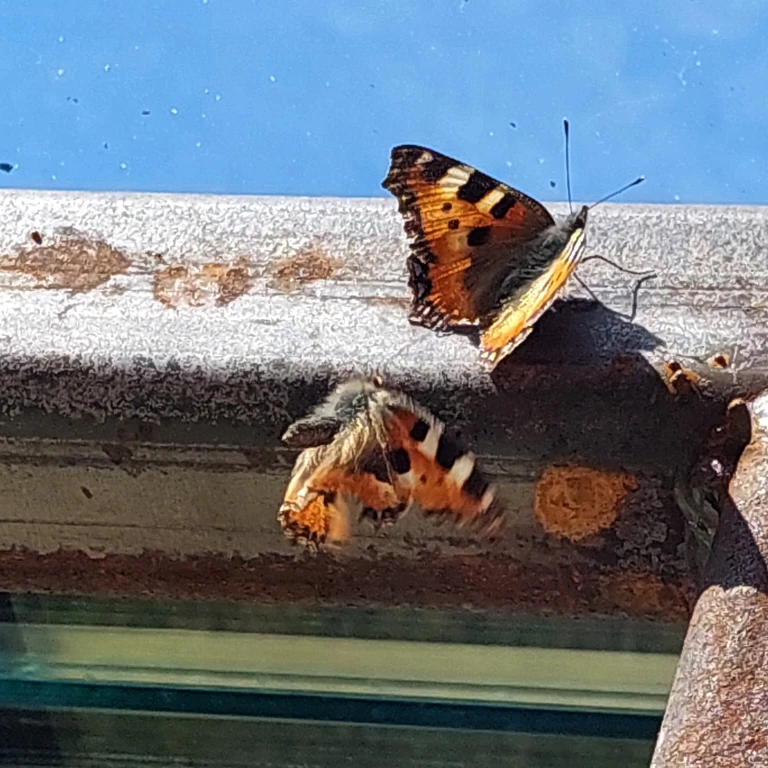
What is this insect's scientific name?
Aglais urticae
